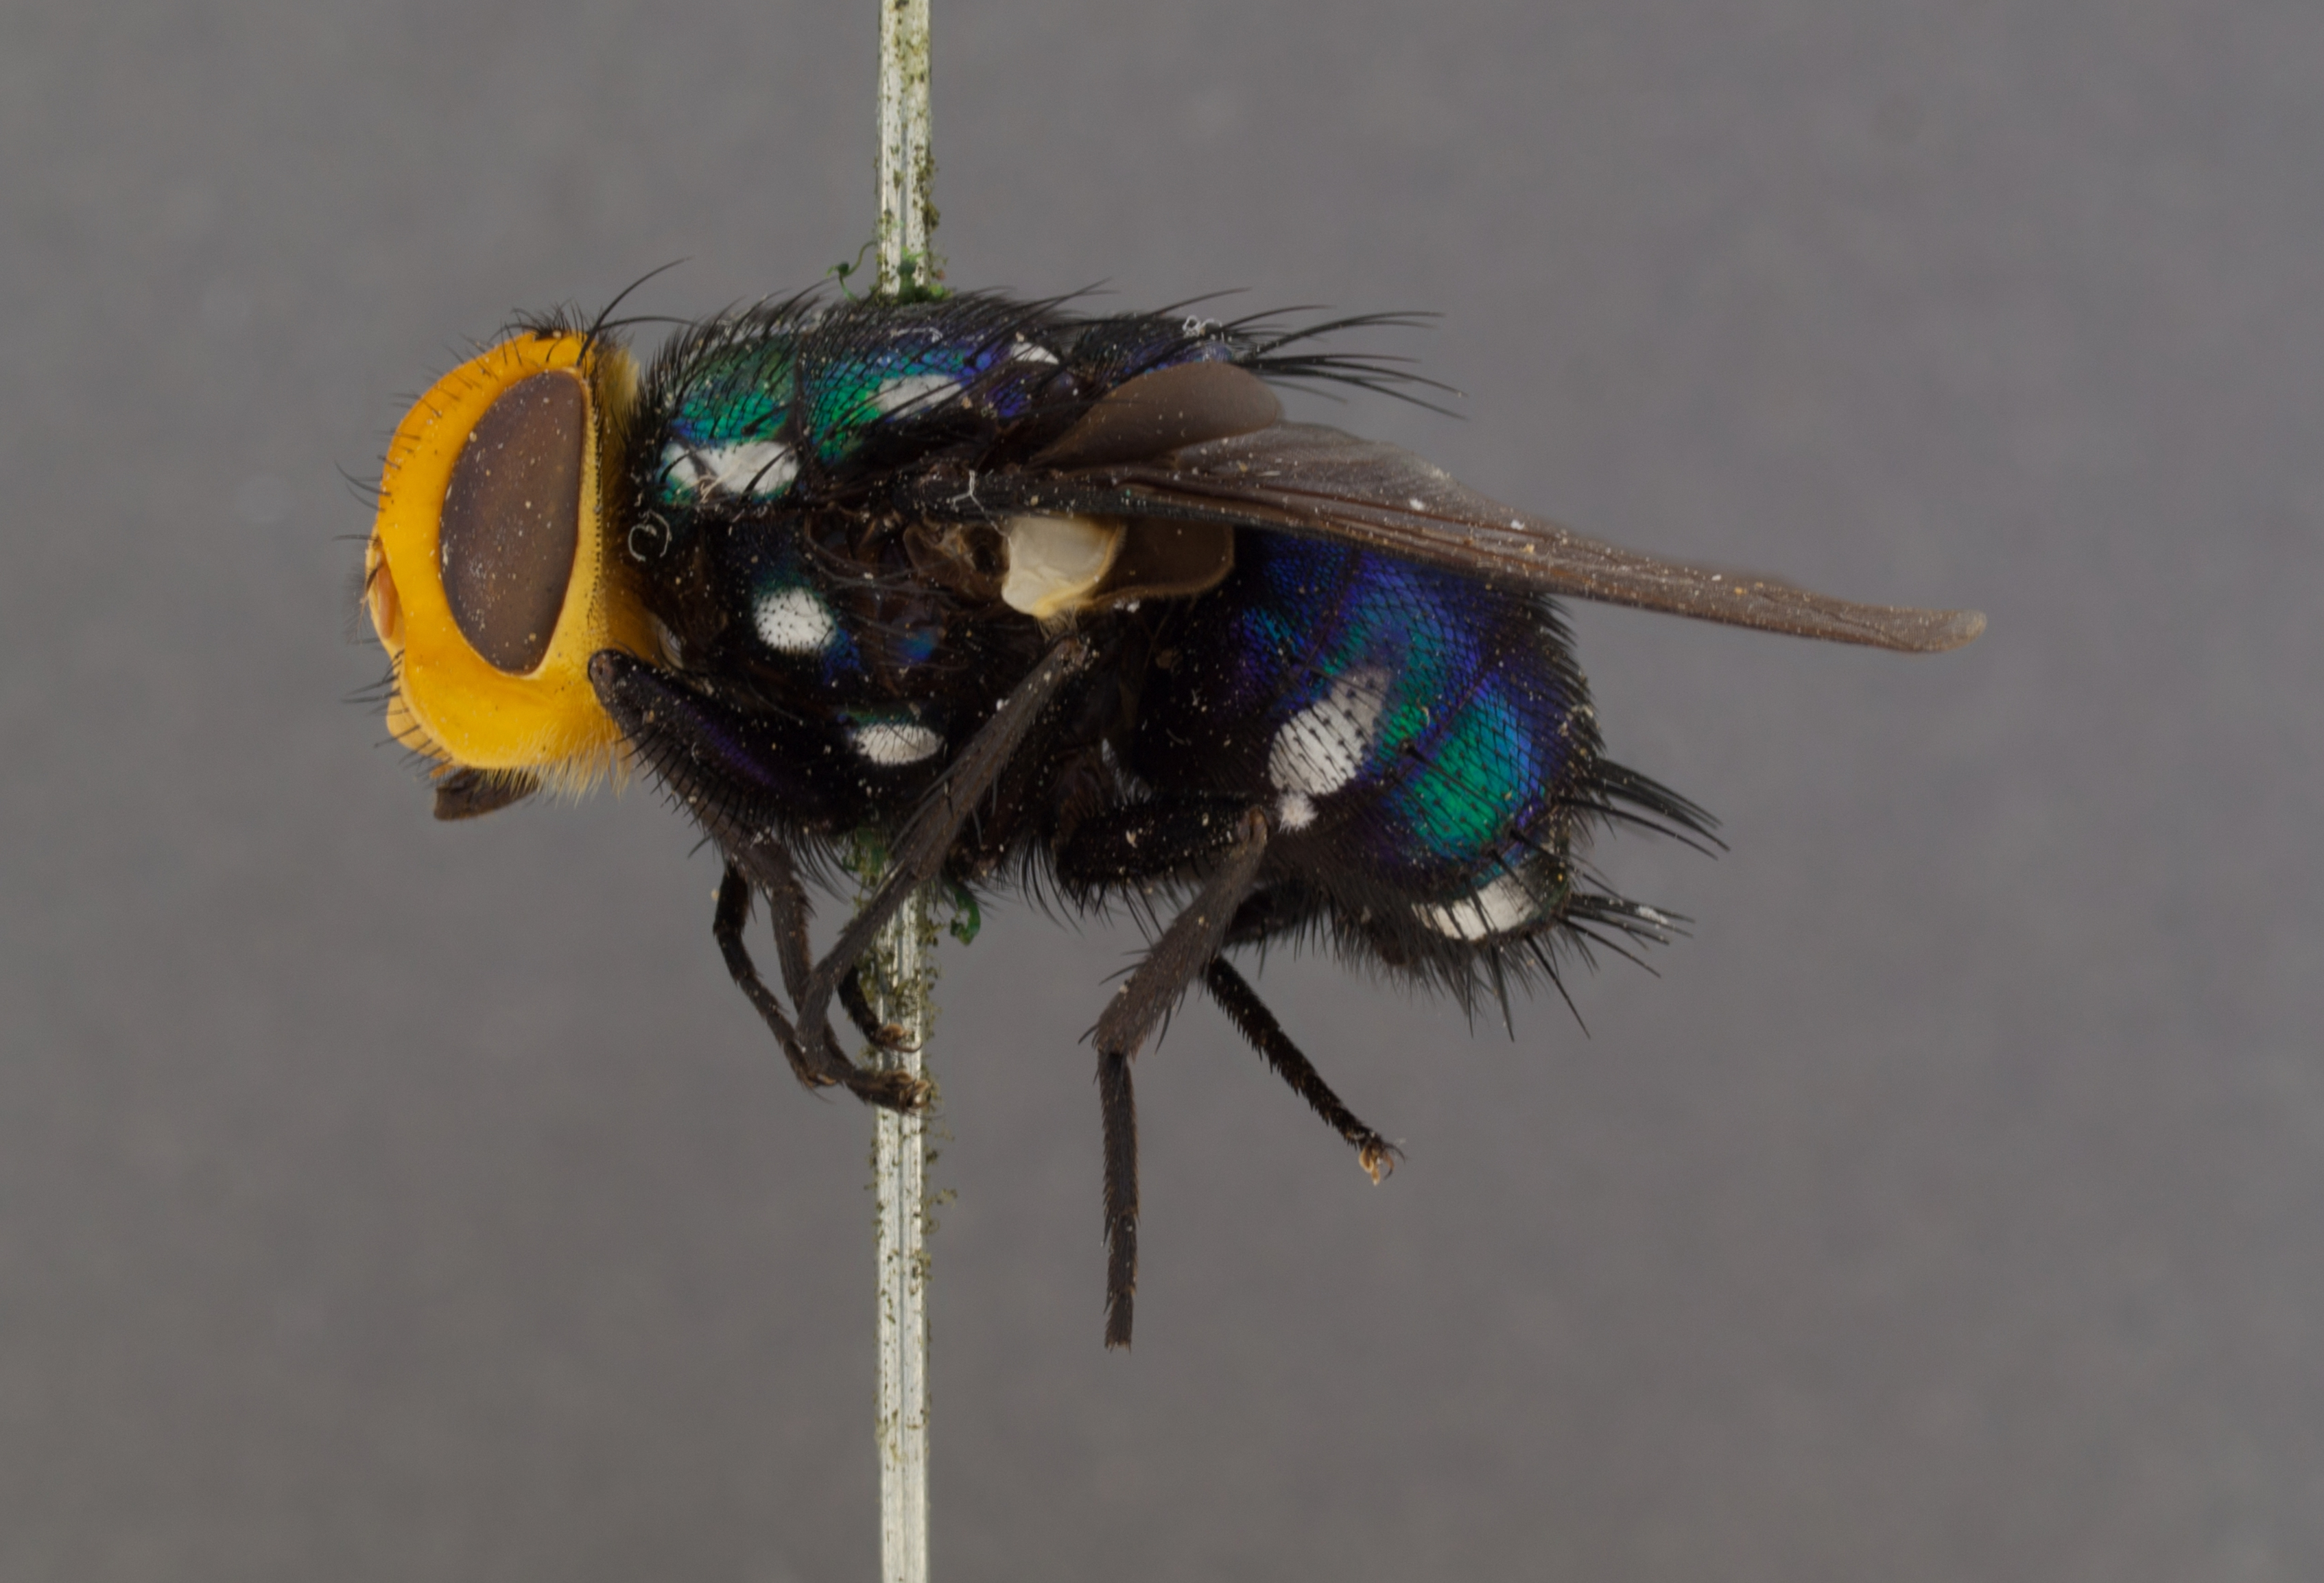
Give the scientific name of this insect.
Amenia imperialis
